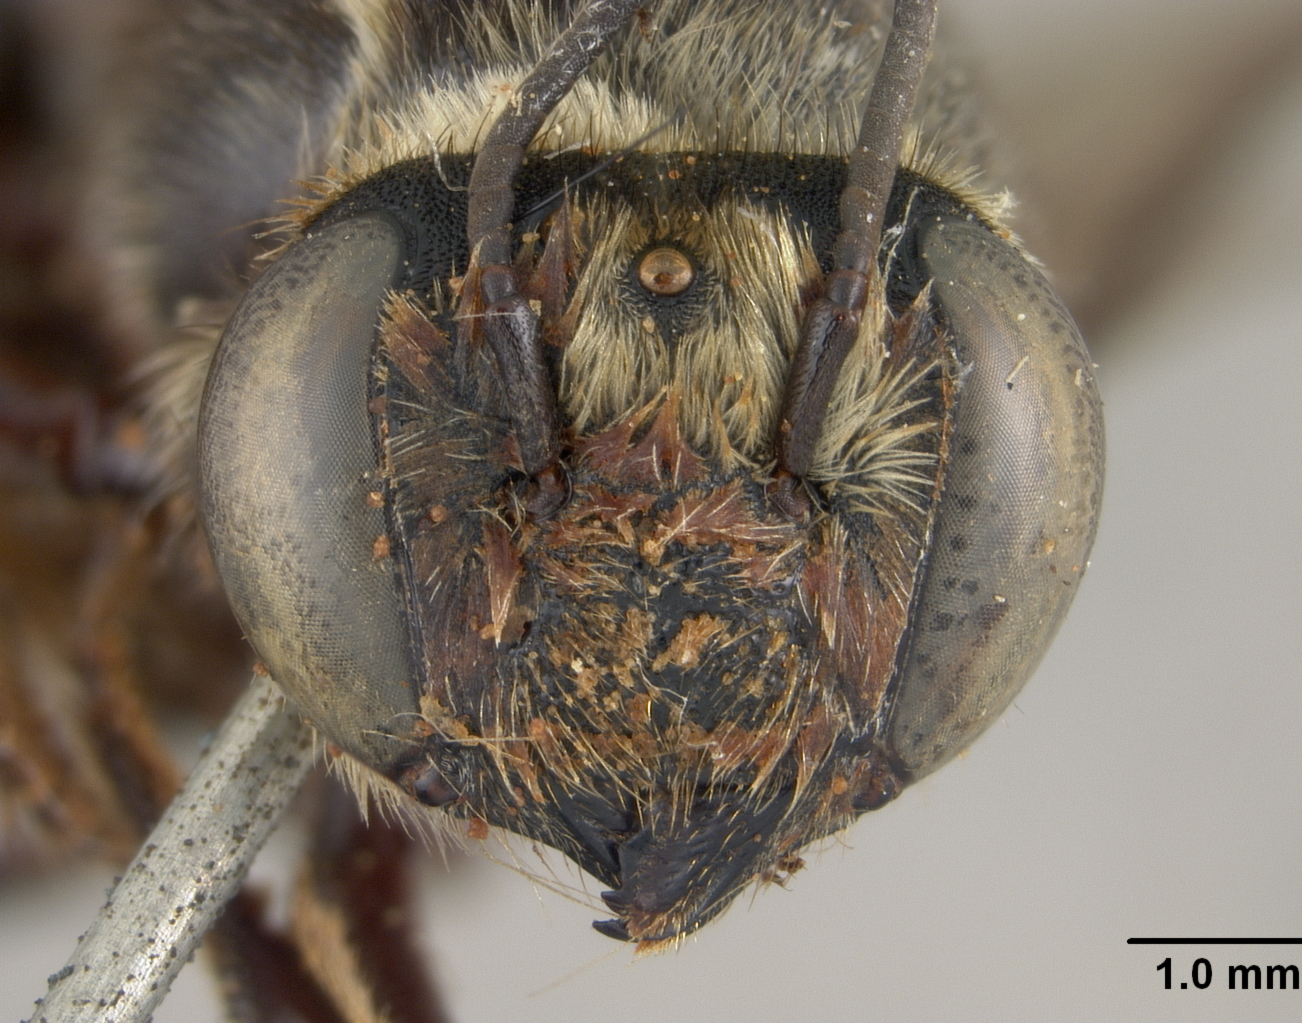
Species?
Megachile nigrolateralis
